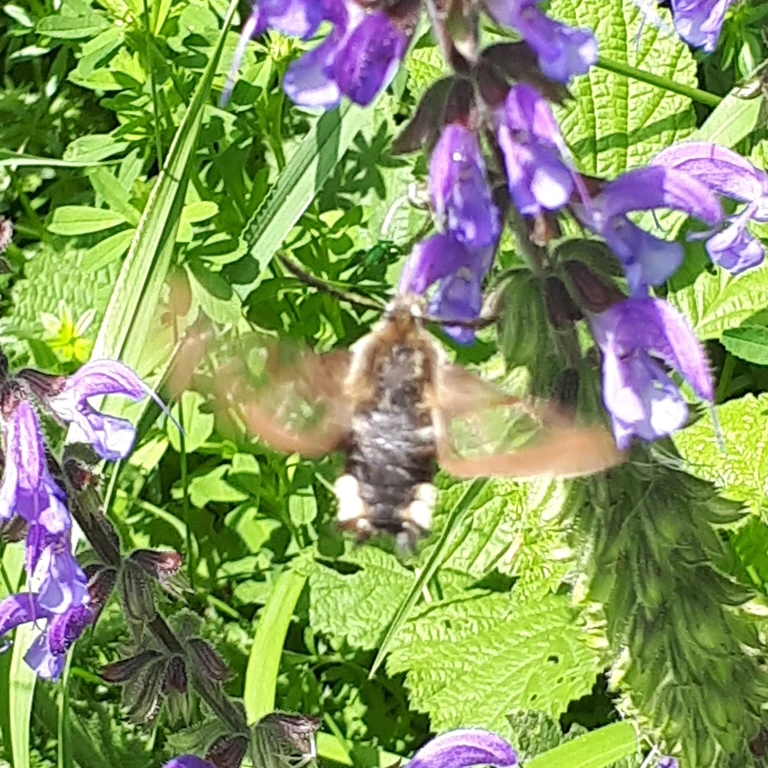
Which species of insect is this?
Hemaris fuciformis
